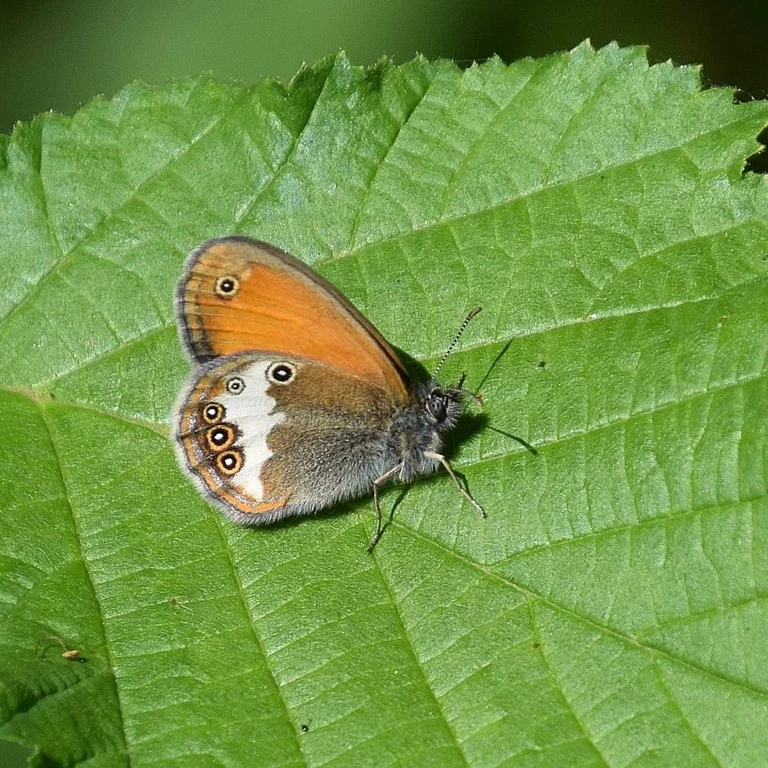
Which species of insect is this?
Coenonympha arcania
